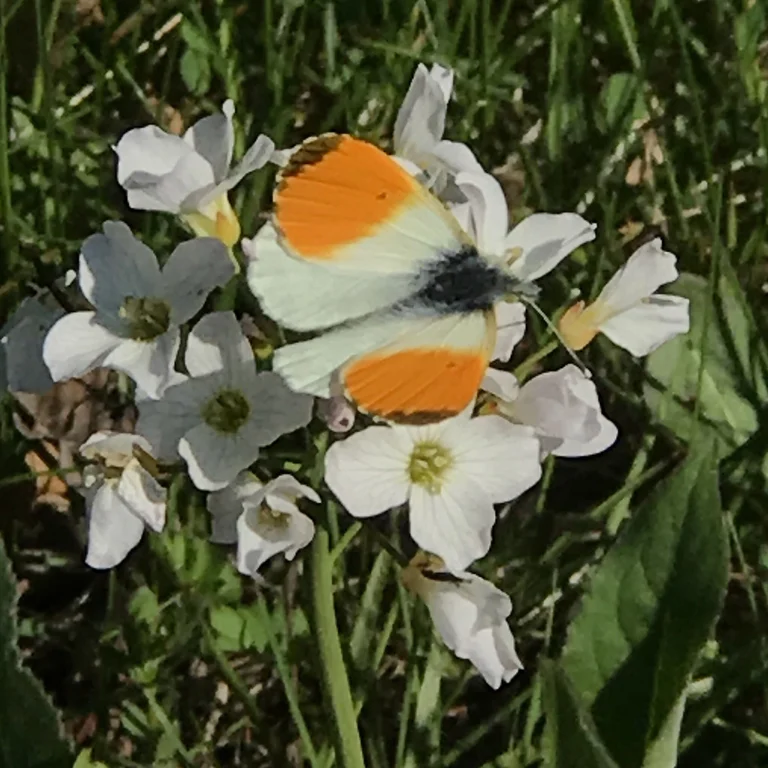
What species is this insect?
Anthocharis cardamines
